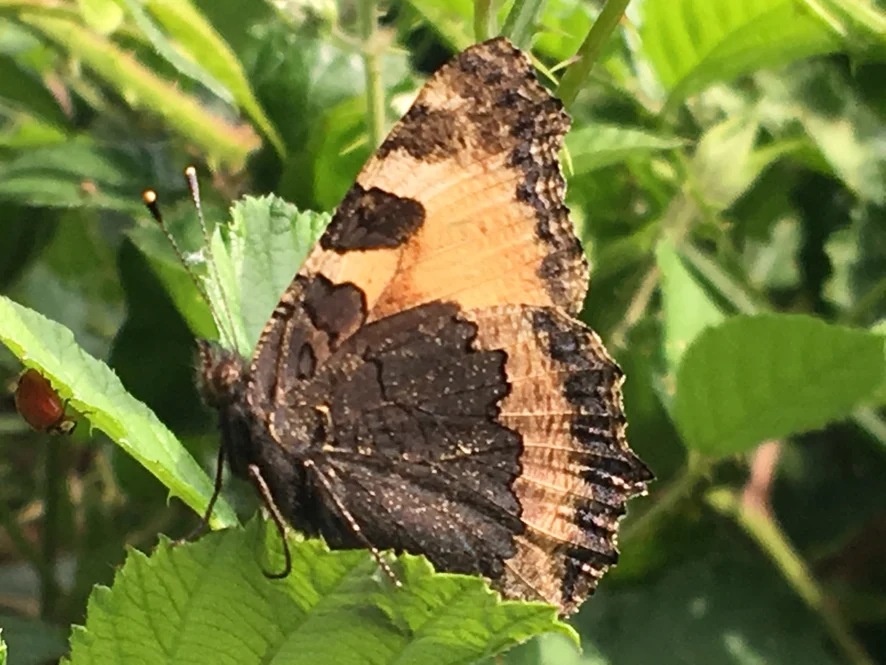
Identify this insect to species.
Aglais urticae
